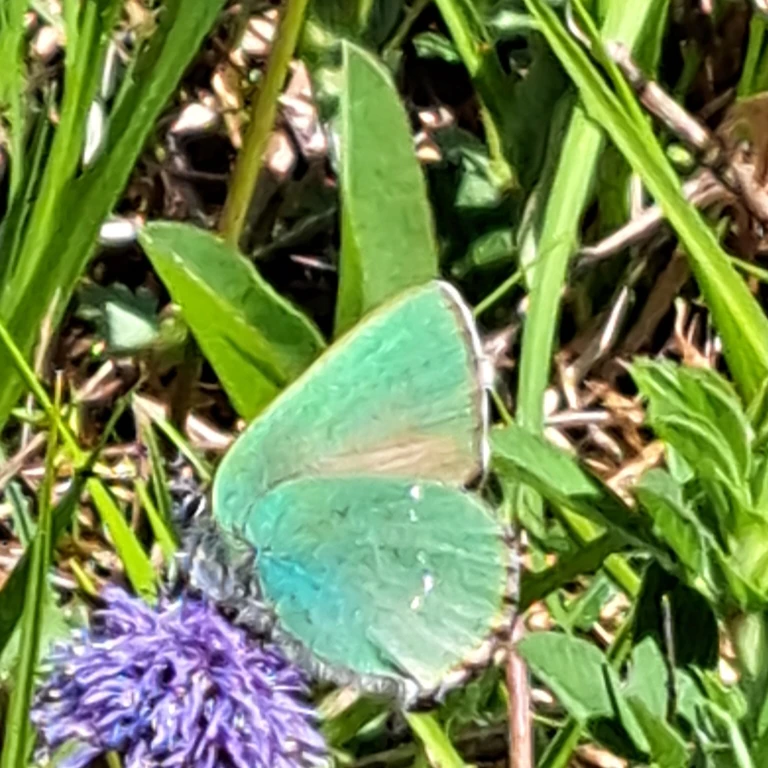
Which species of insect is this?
Callophrys rubi
